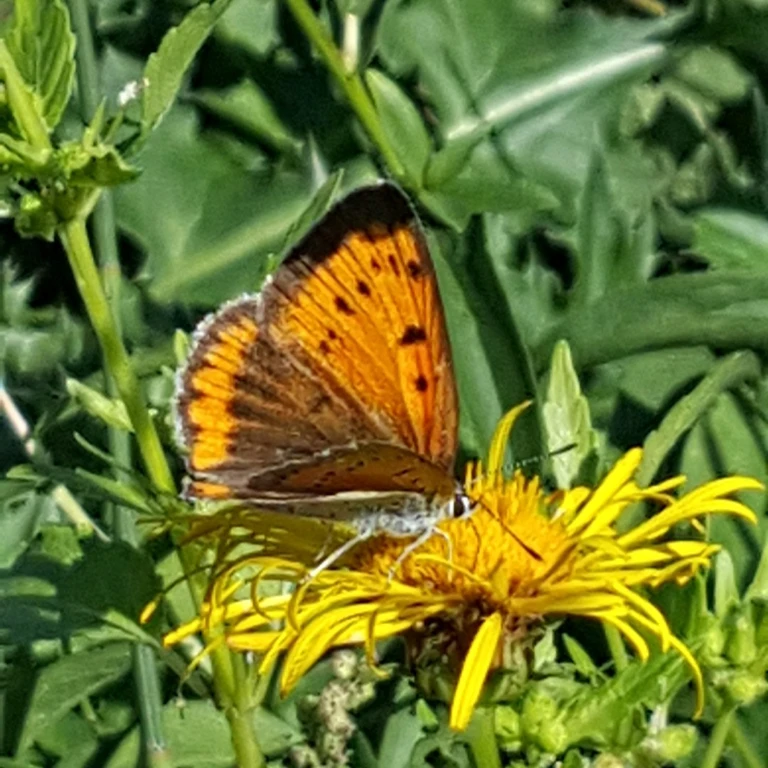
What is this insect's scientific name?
Lycaena dispar
